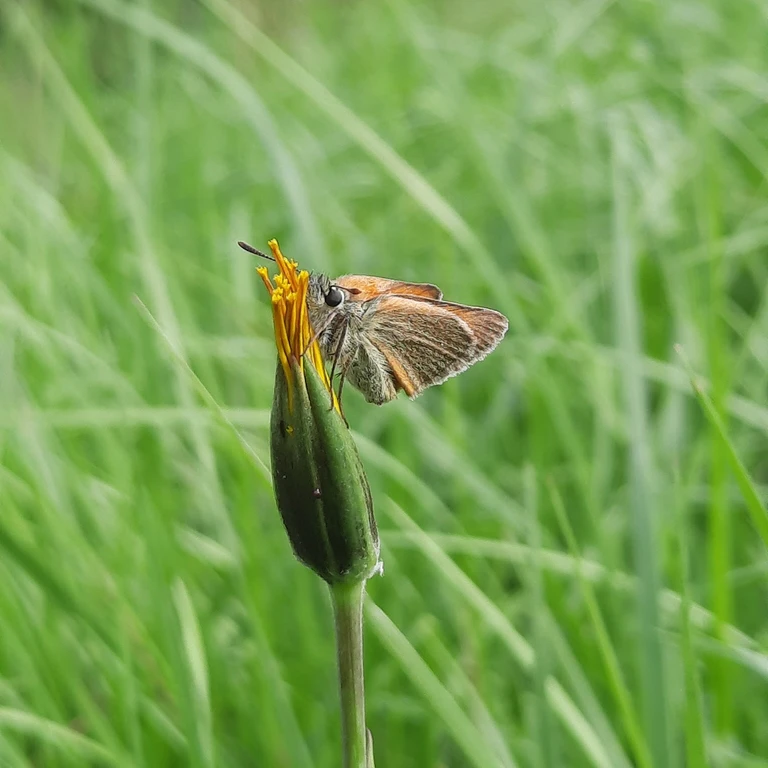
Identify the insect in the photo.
Thymelicus sylvestris
